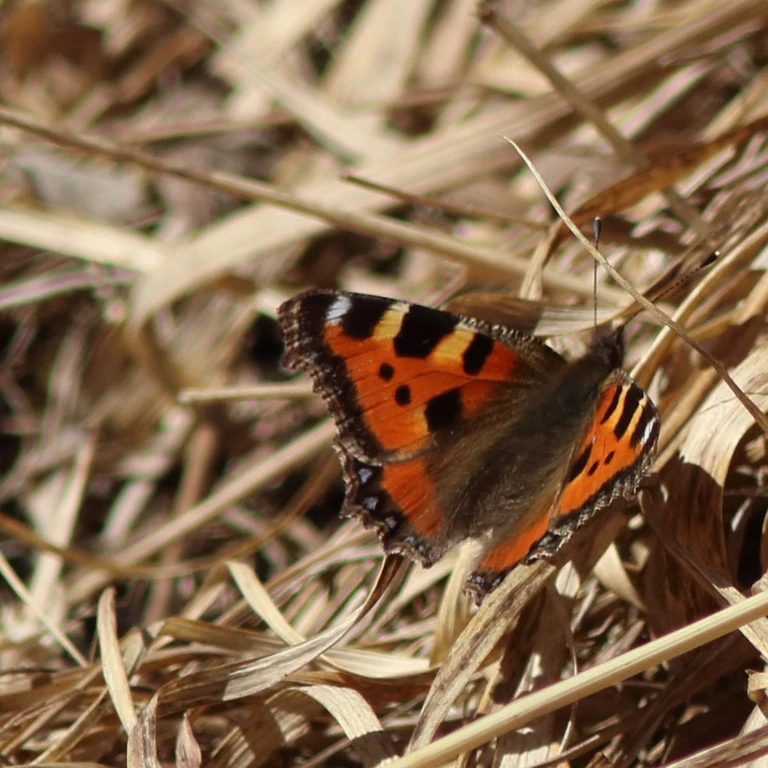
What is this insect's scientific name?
Aglais urticae
